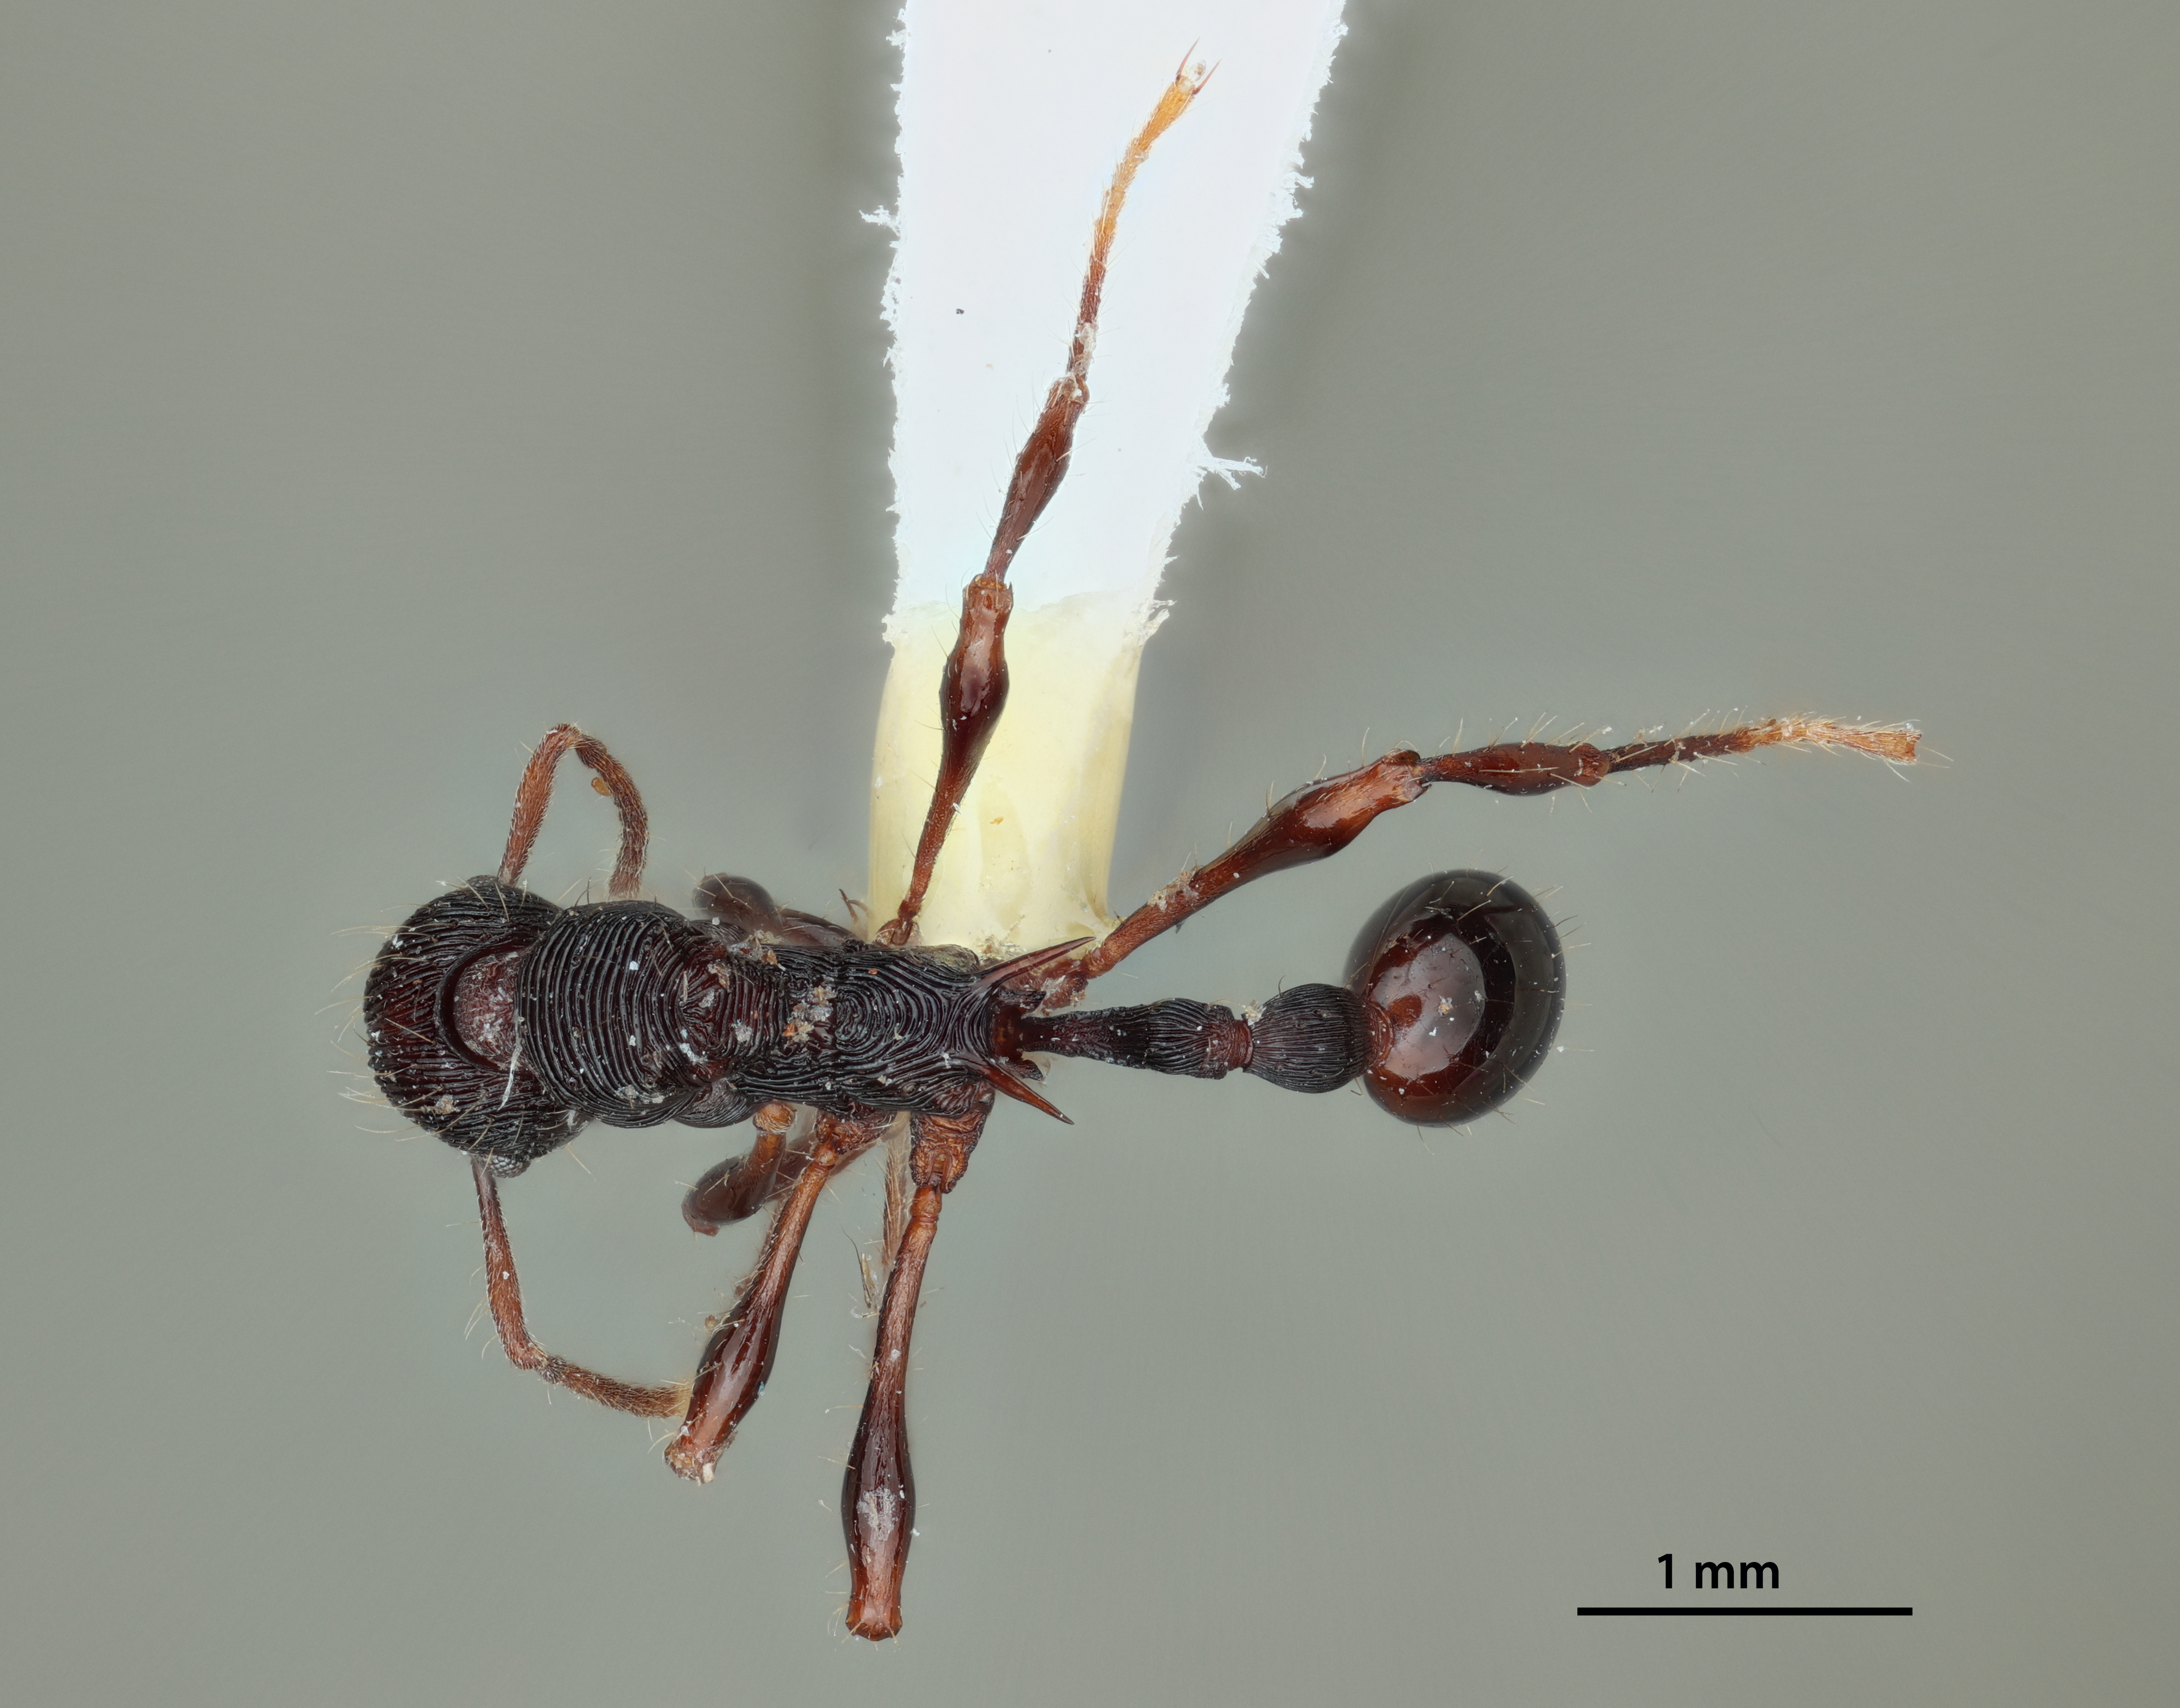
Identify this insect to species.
Lenomyrmex hoelldobleri
